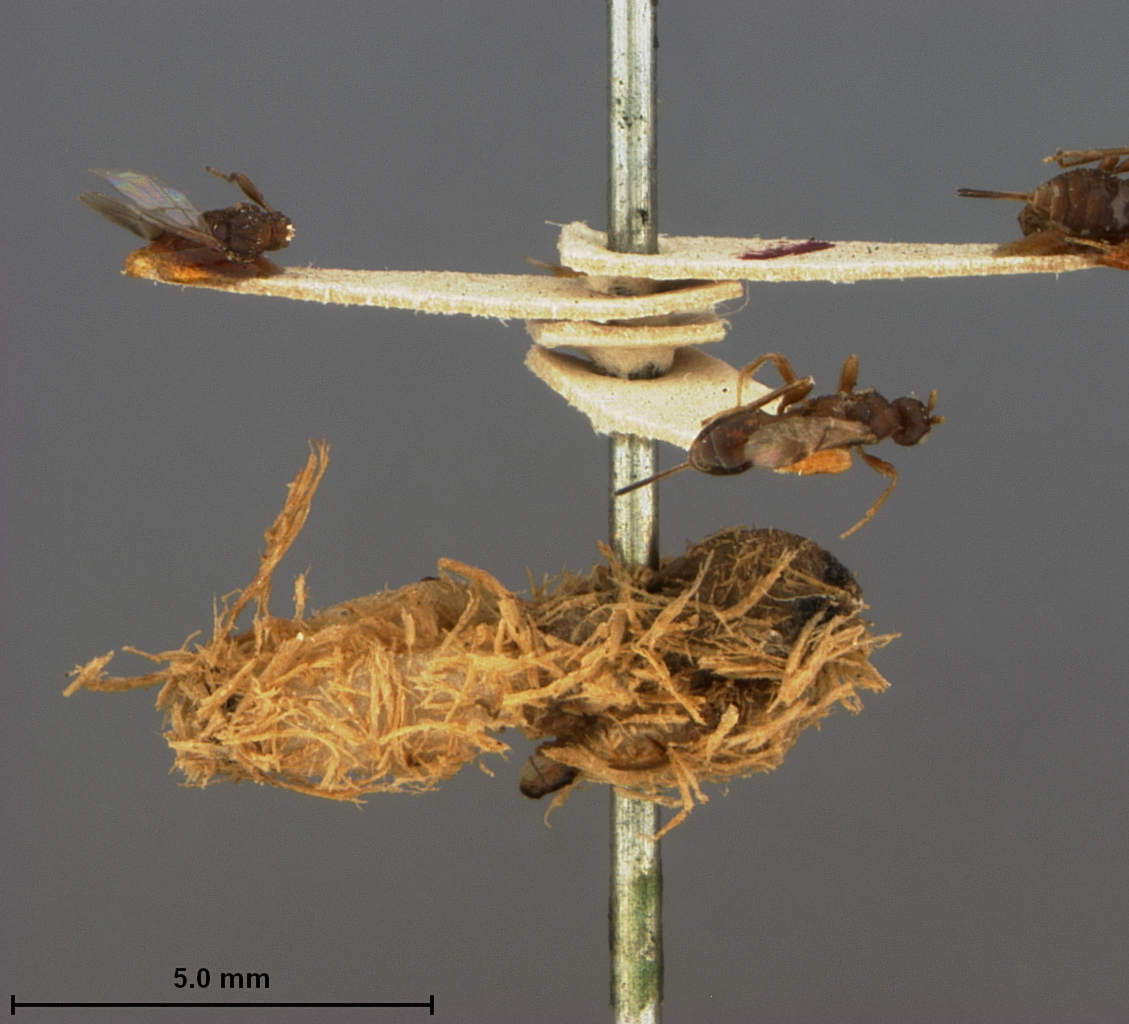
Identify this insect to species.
Spathius brachyurus
